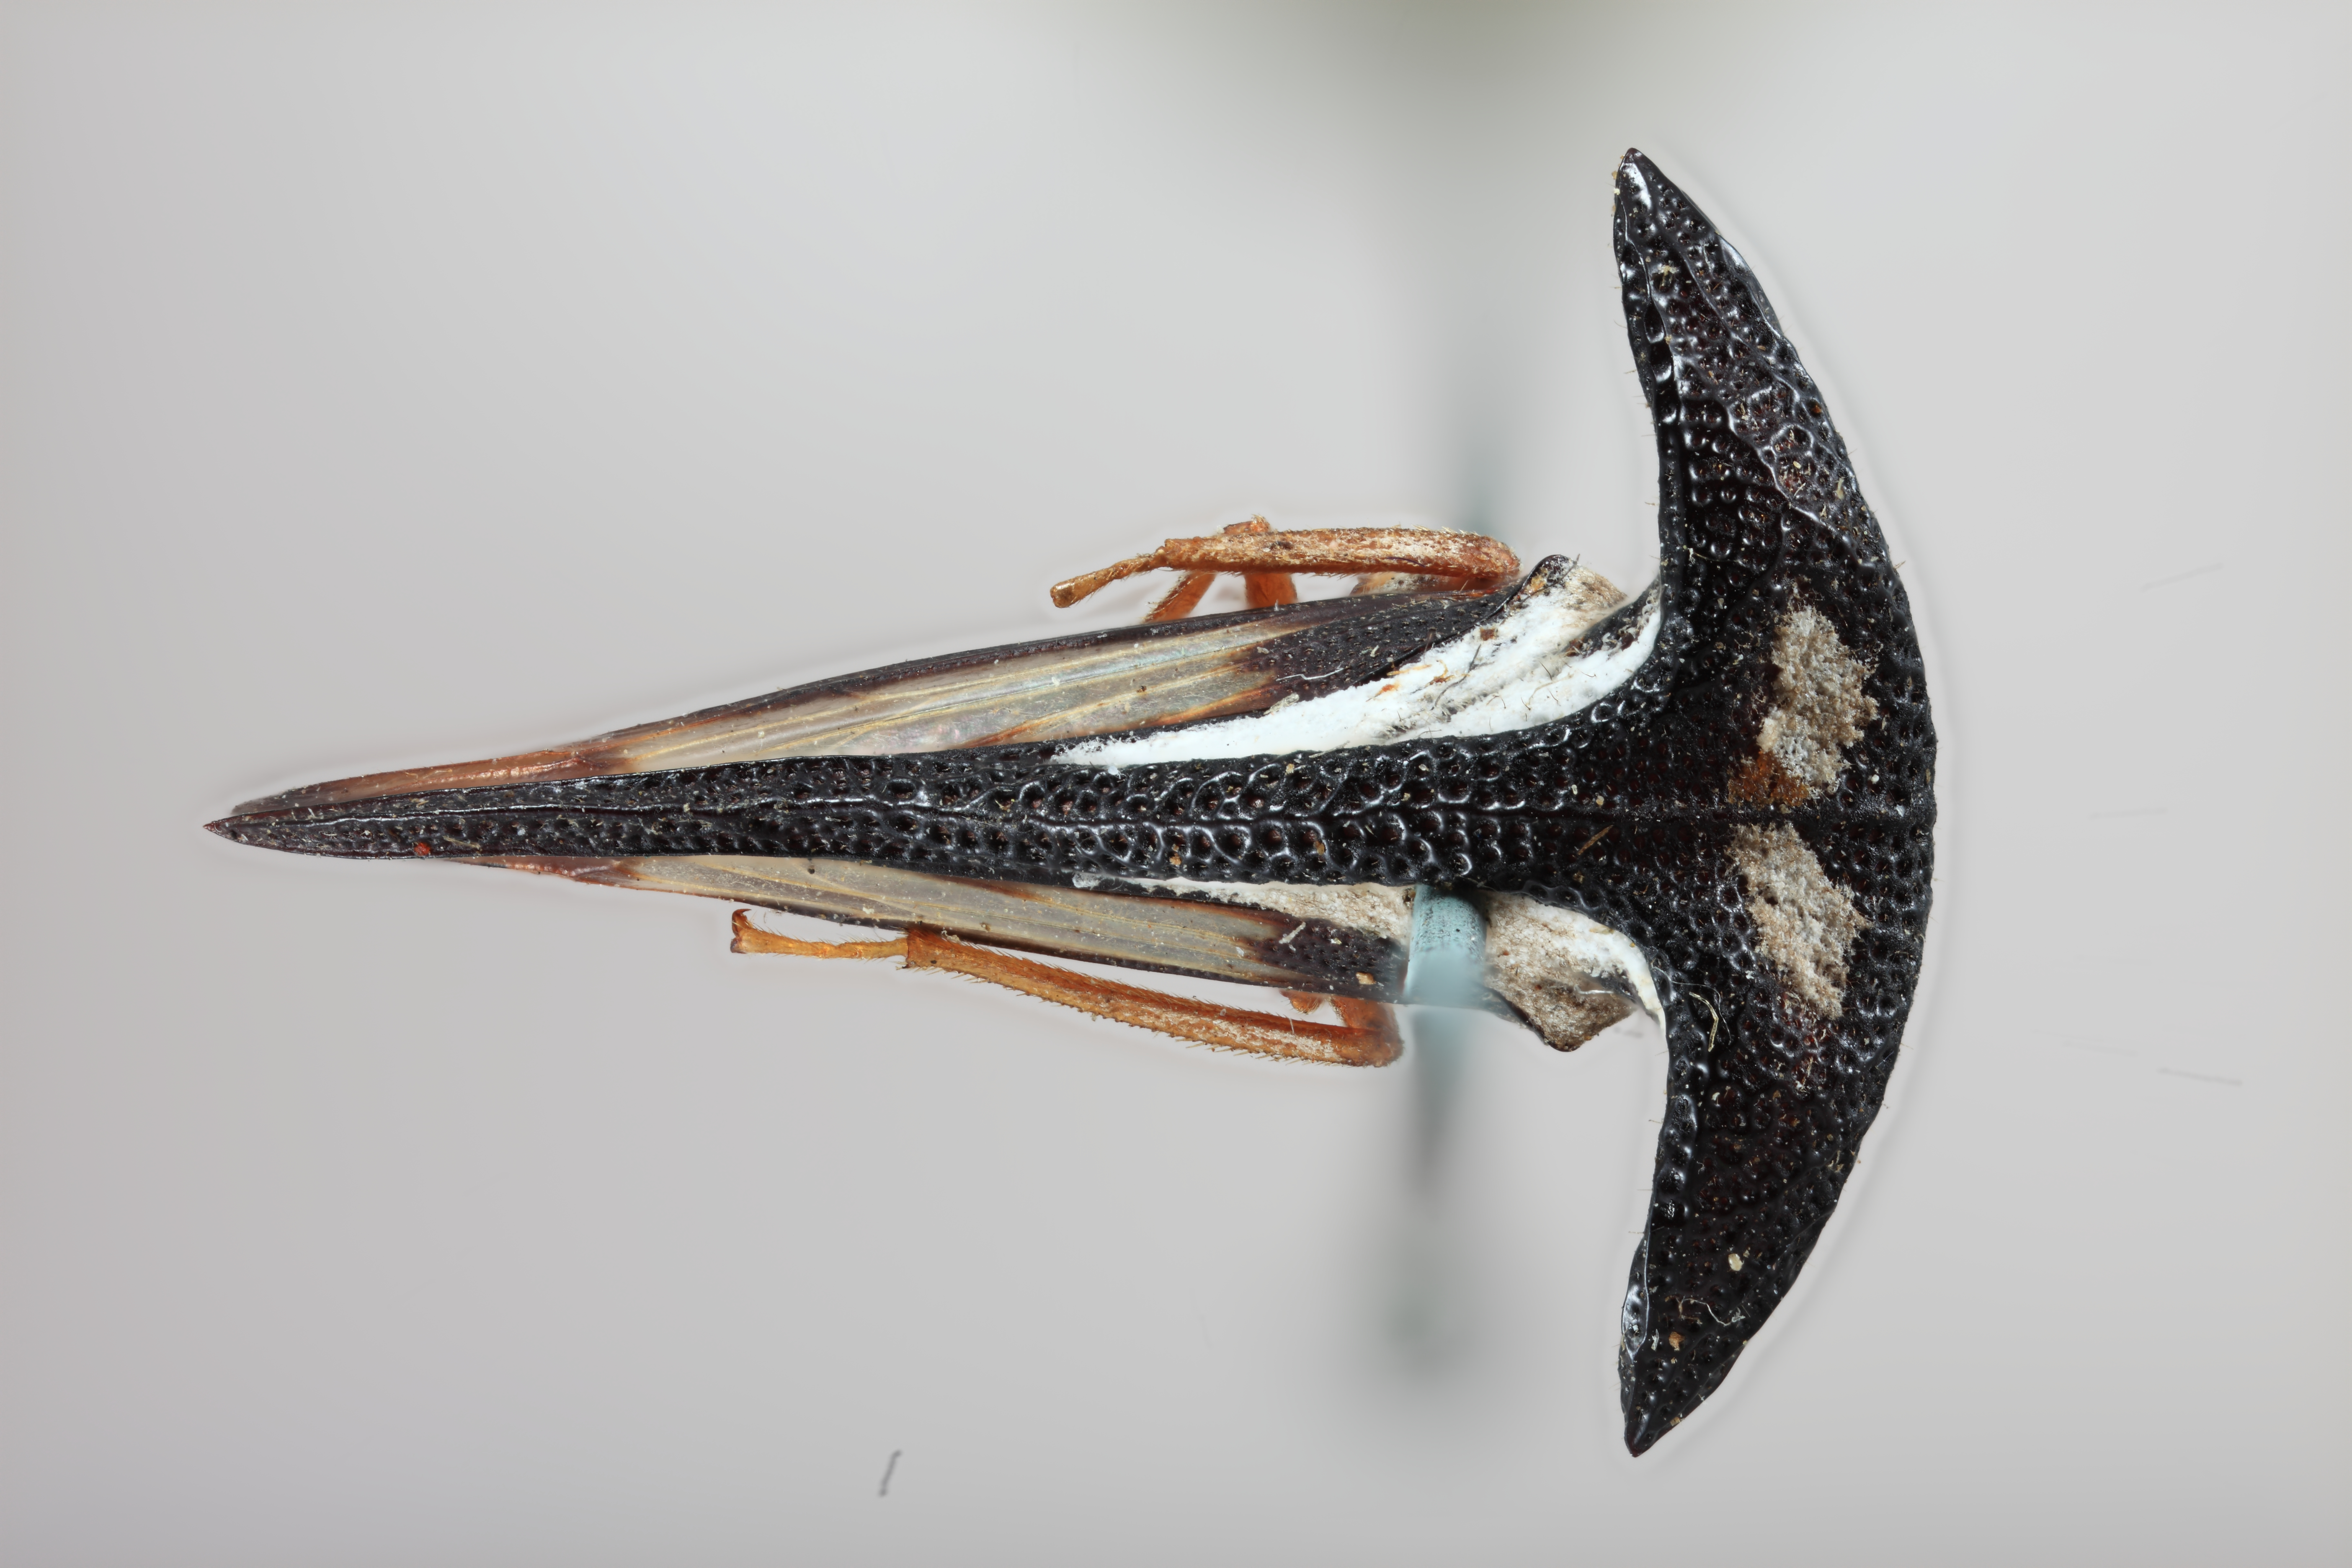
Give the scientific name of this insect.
Emphusis bakeri
